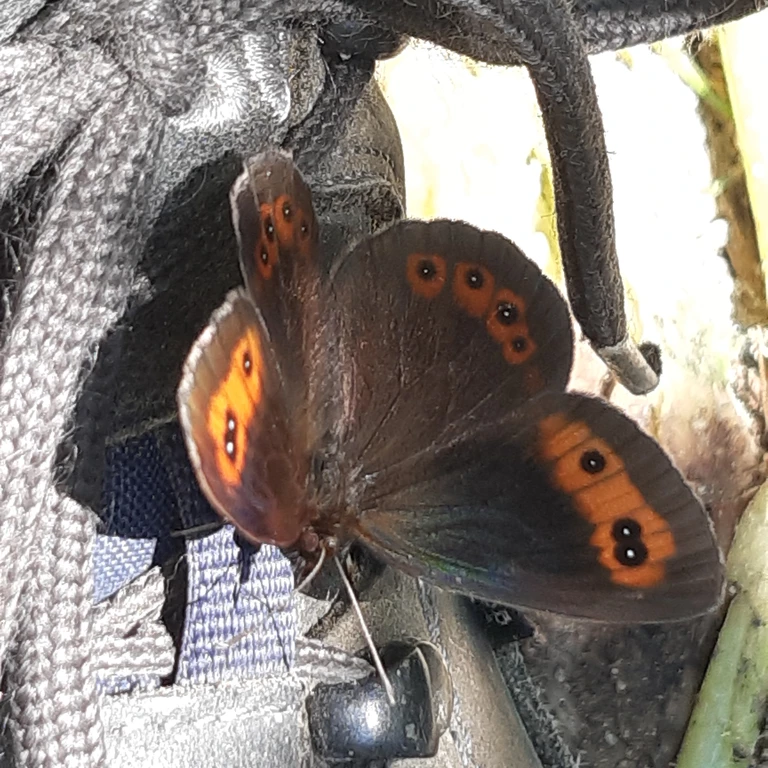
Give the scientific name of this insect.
Erebia aethiops
